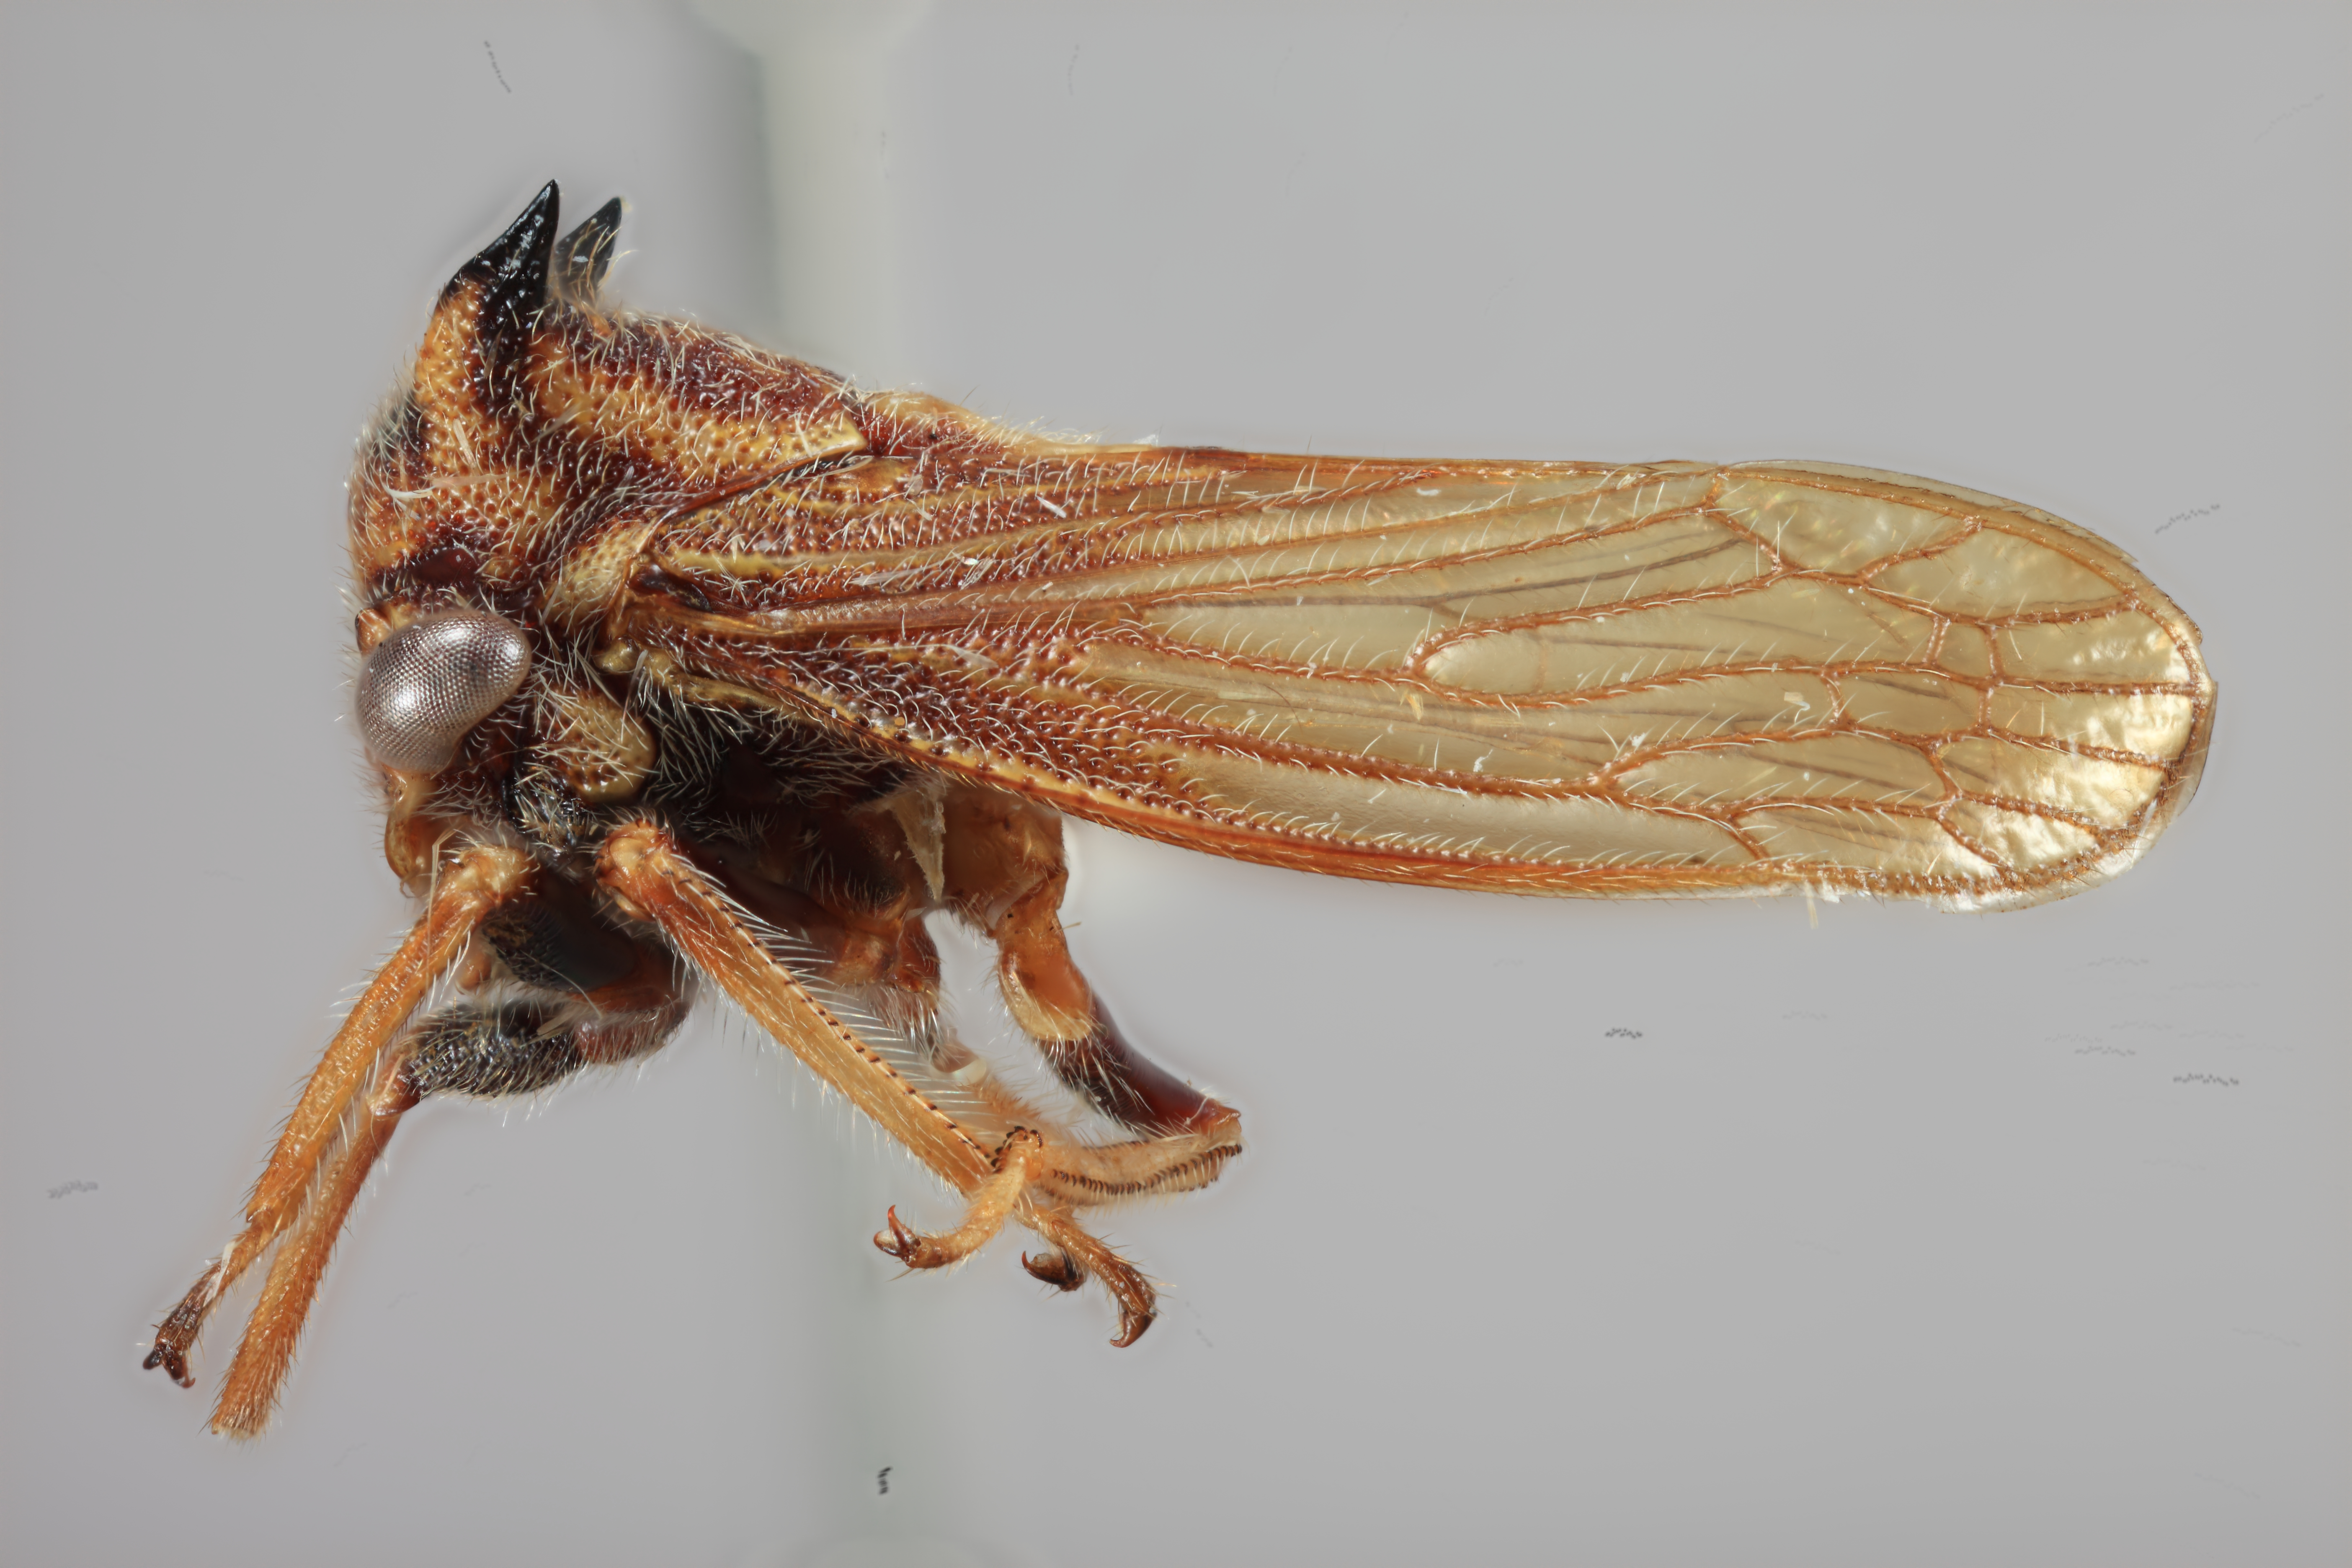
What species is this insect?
Tolania dira
